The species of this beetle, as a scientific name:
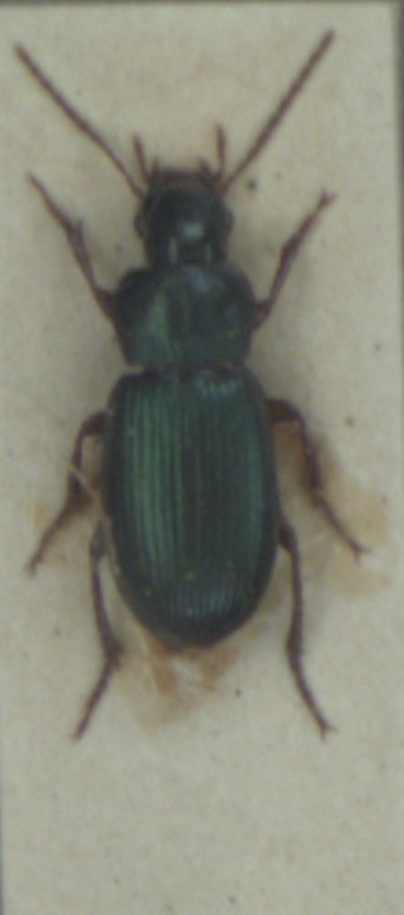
Ophonus azureus
